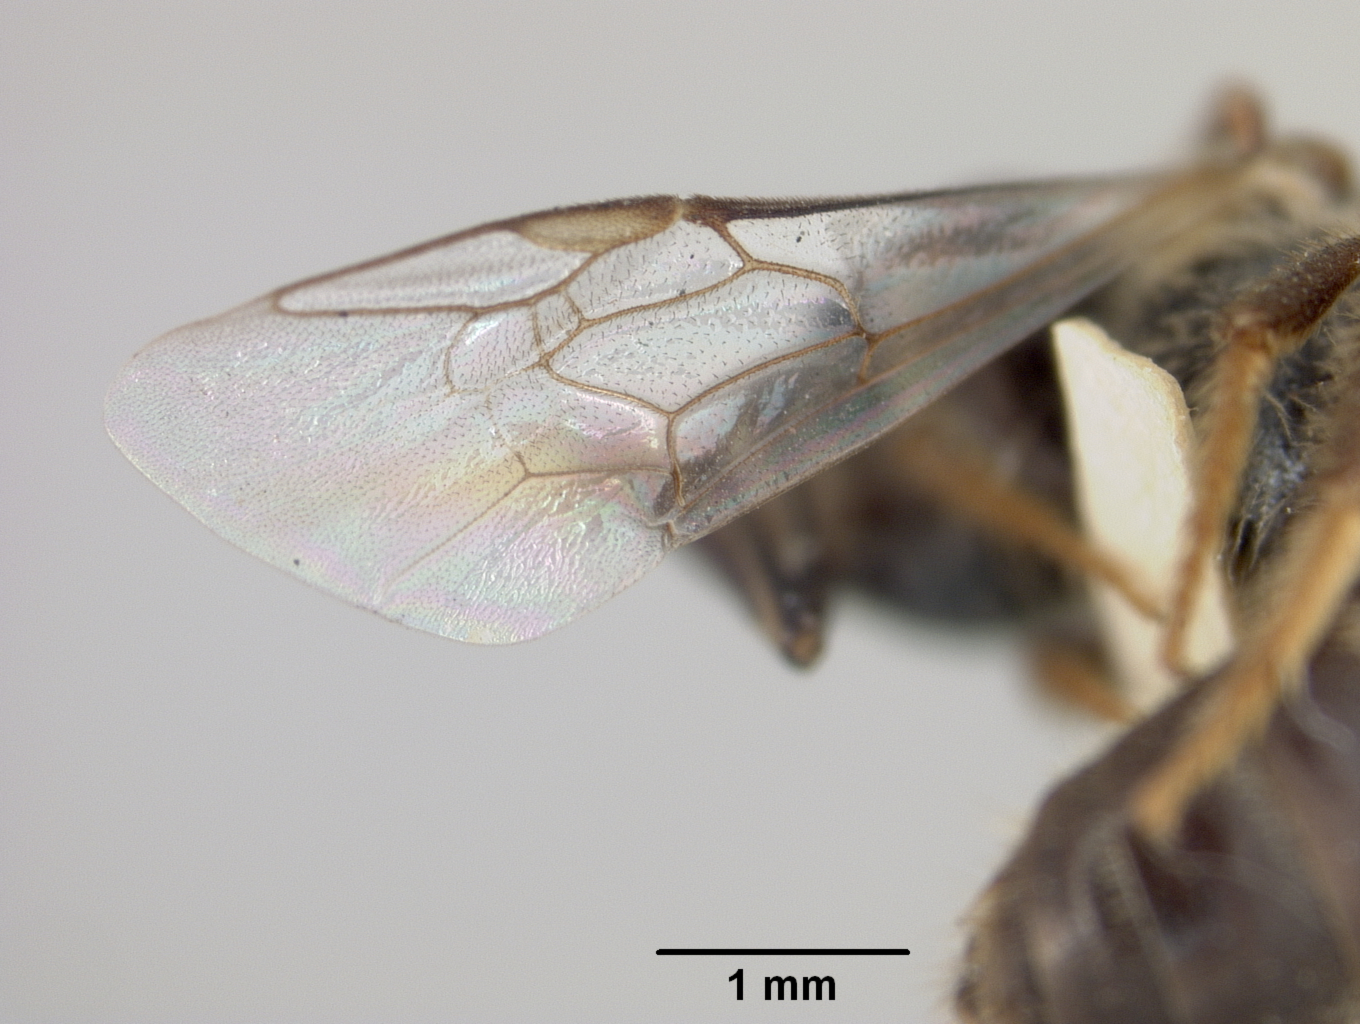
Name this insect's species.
Halictus robbii
